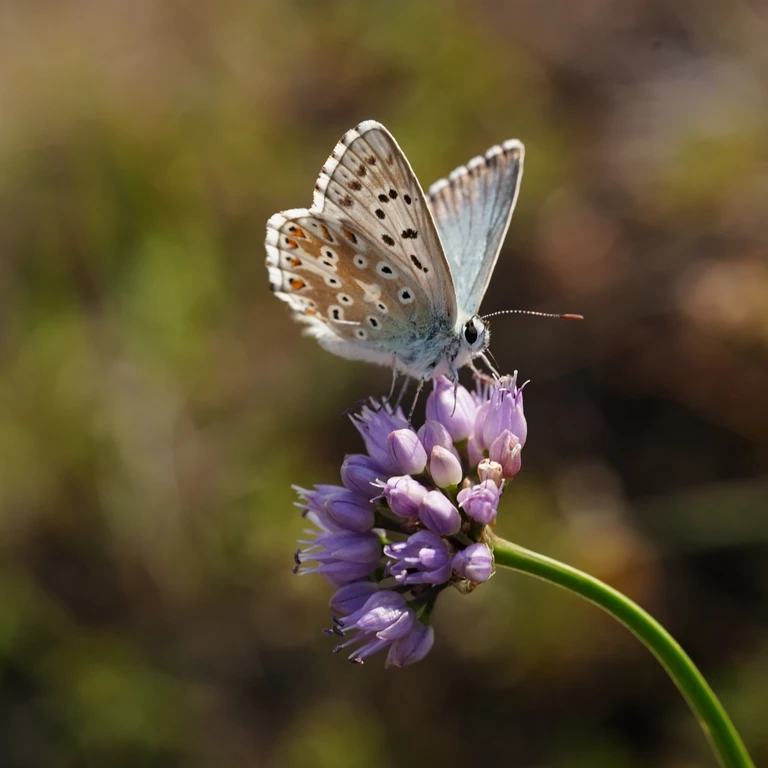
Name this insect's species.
Lysandra coridon
